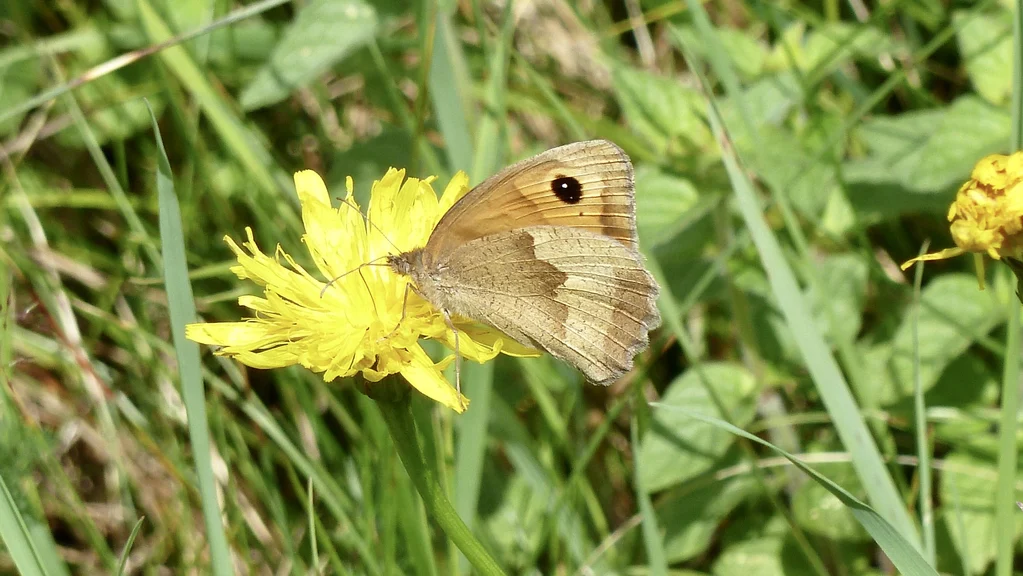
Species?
Maniola jurtina
